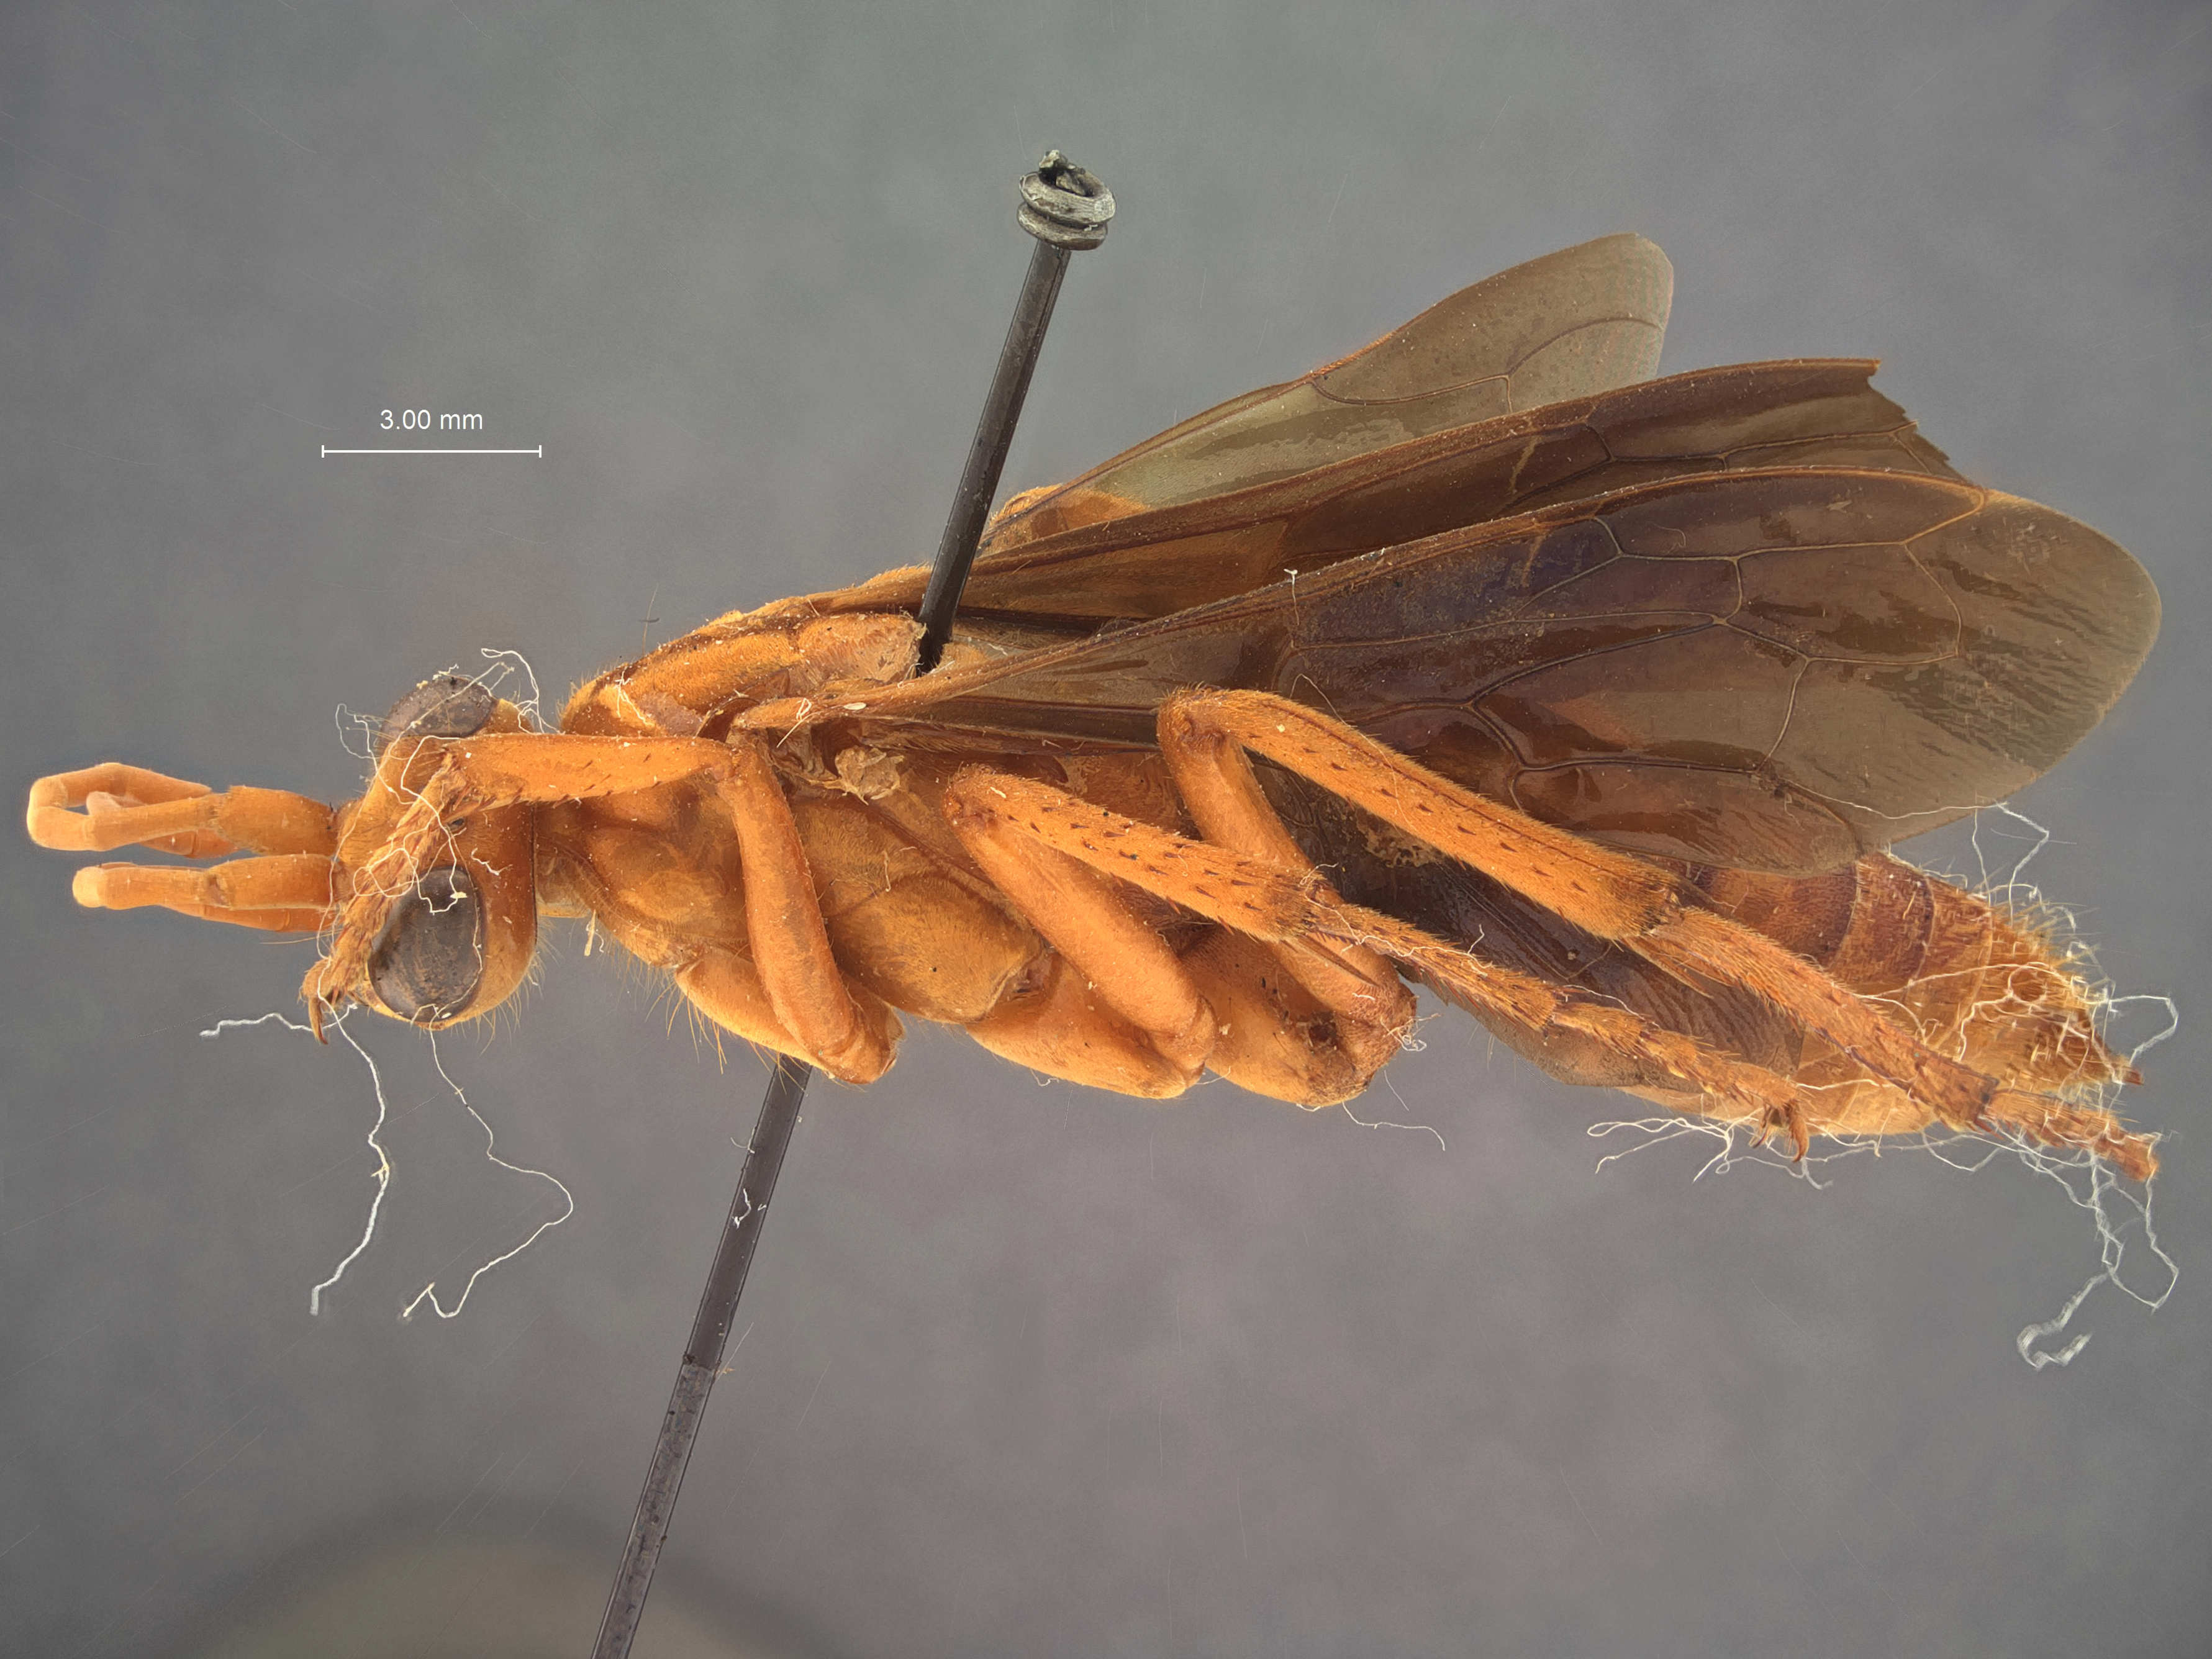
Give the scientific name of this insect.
Guineopepsis exasperata
